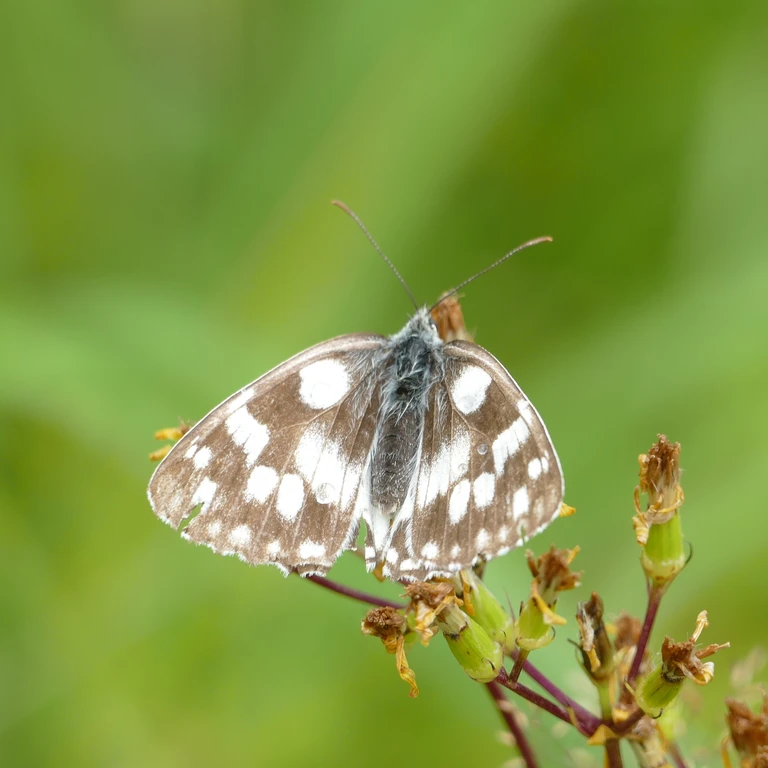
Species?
Melanargia galathea
